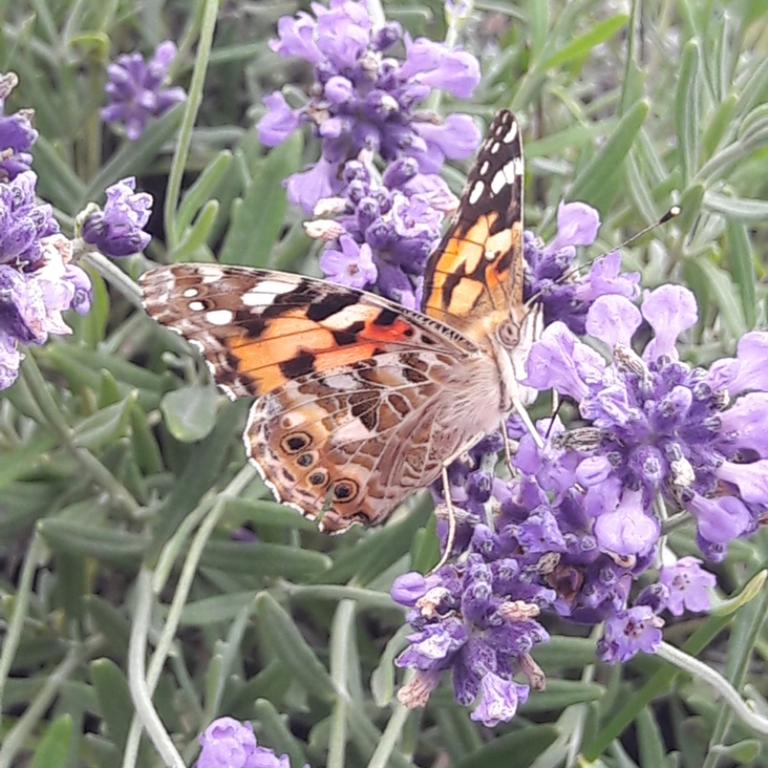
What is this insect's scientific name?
Vanessa cardui
